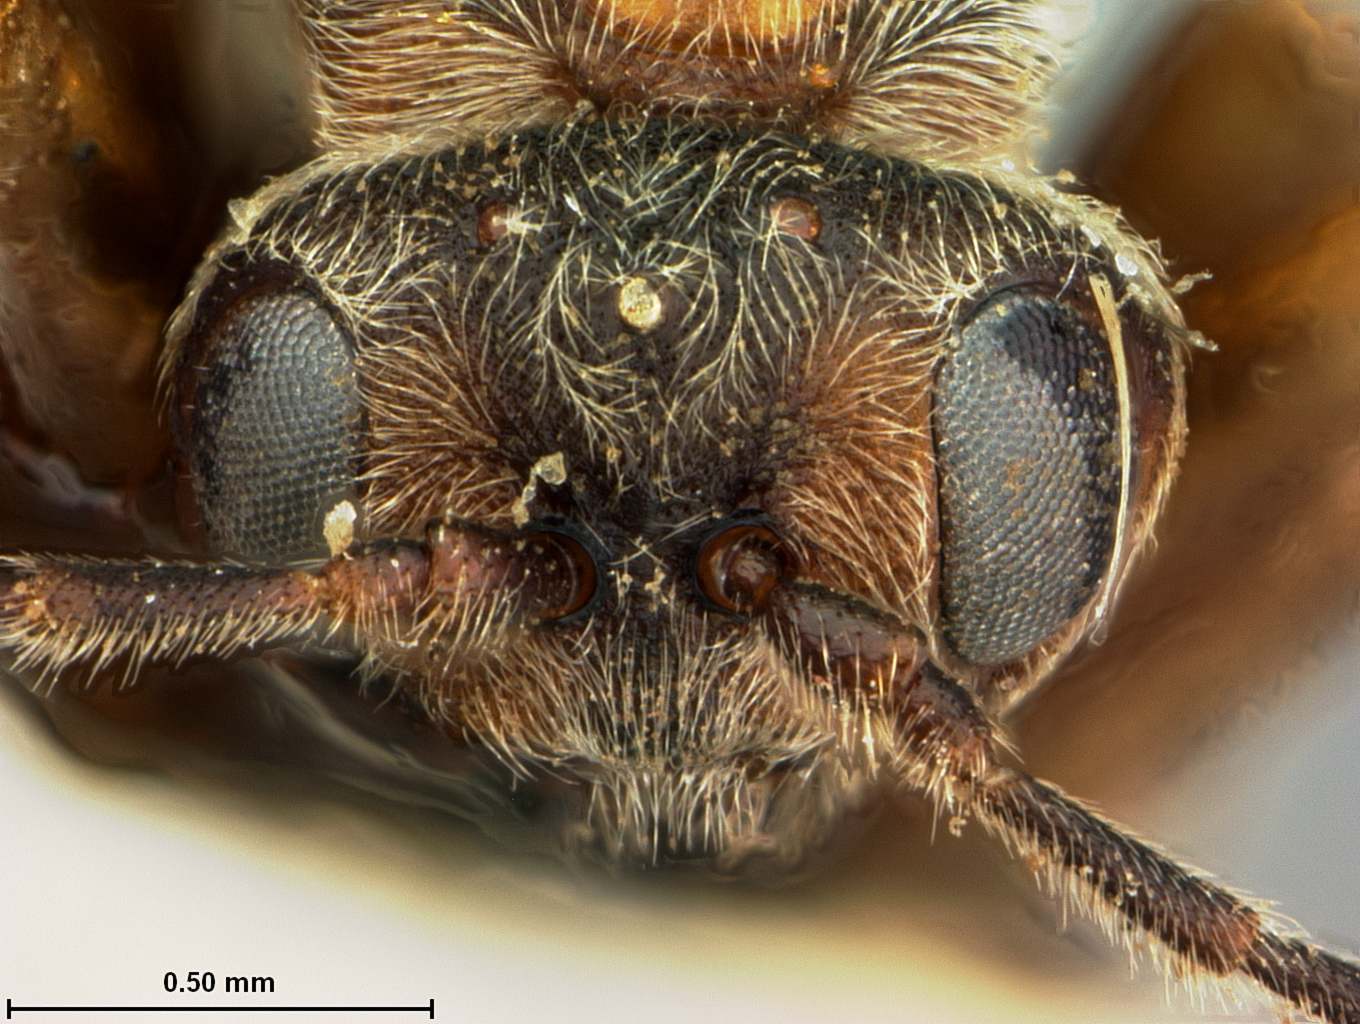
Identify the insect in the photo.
Acraspis villosus
